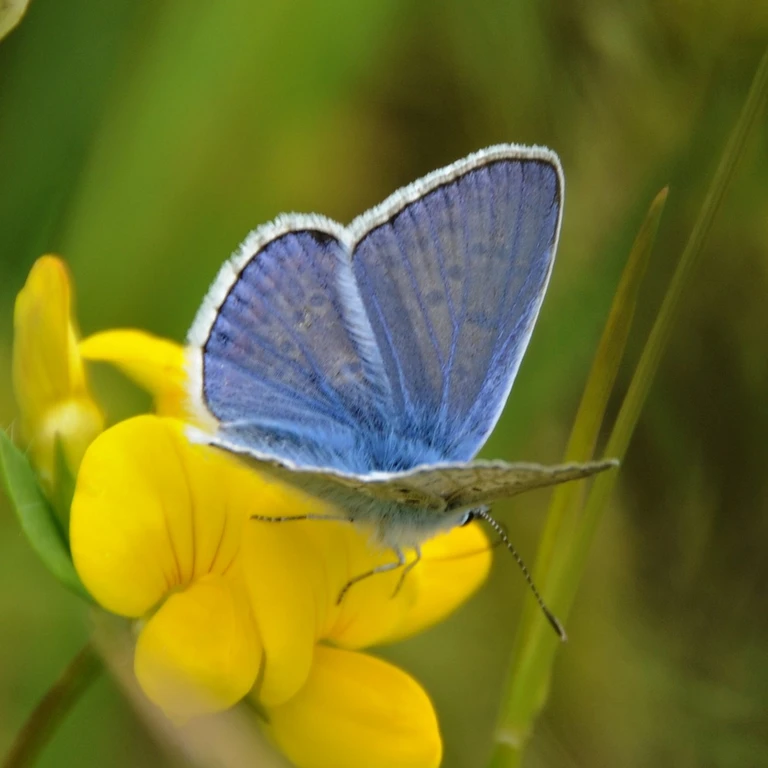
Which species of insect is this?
Polyommatus icarus
